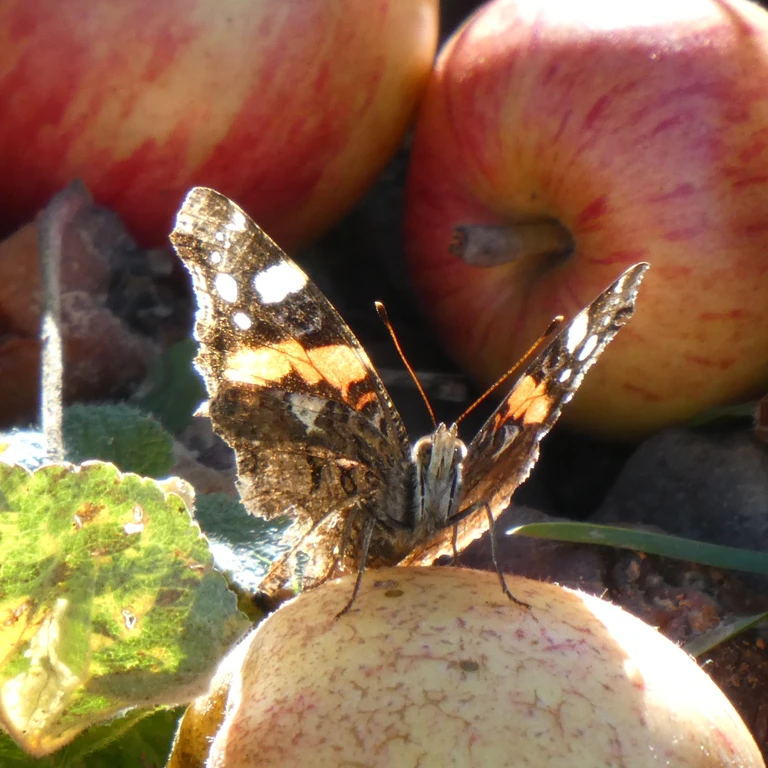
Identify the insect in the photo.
Vanessa atalanta
